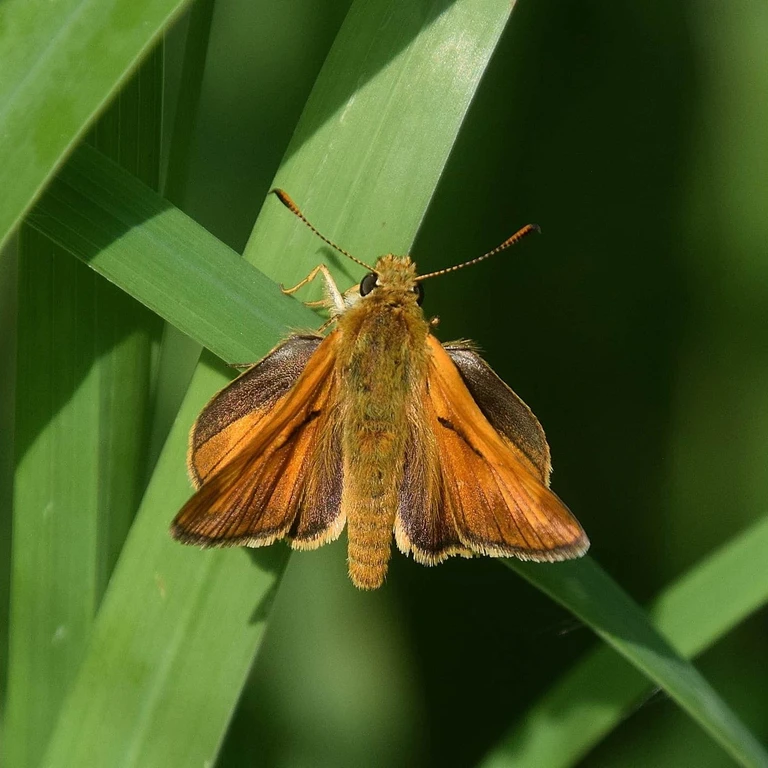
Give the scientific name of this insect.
Ochlodes sylvanus (also Ochlodes venata)
